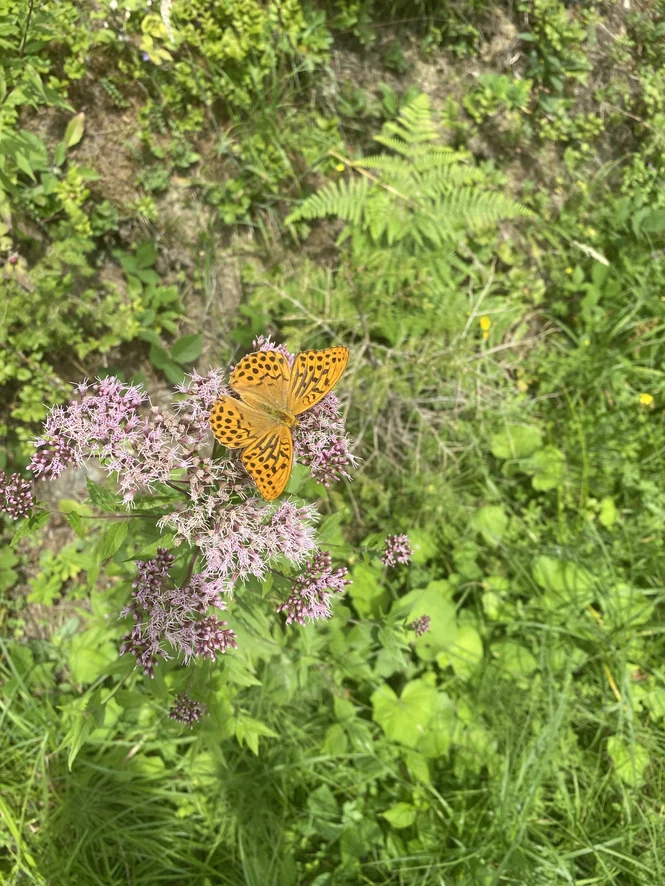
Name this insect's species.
Argynnis paphia
